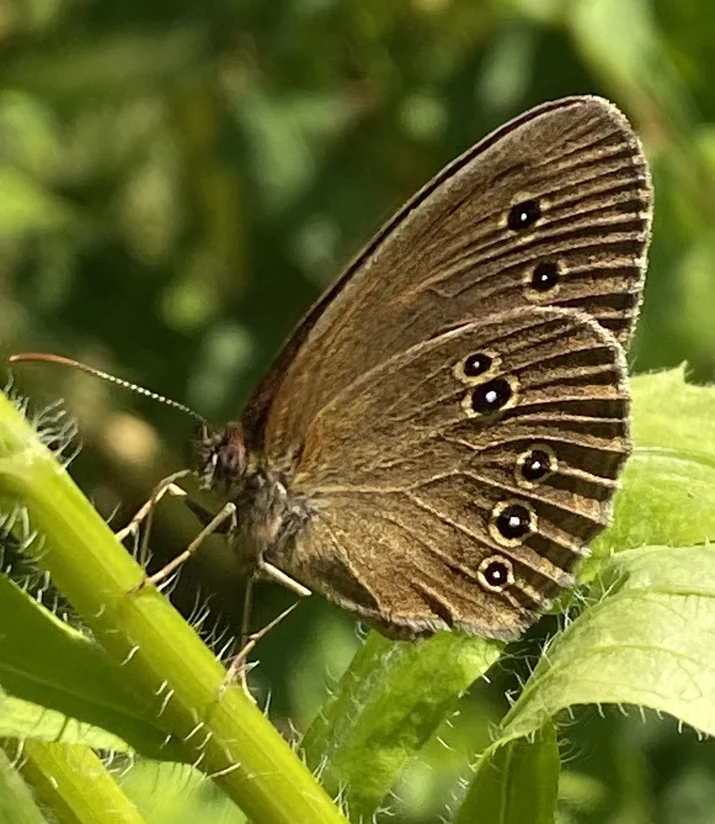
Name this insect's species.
Aphantopus hyperantus
